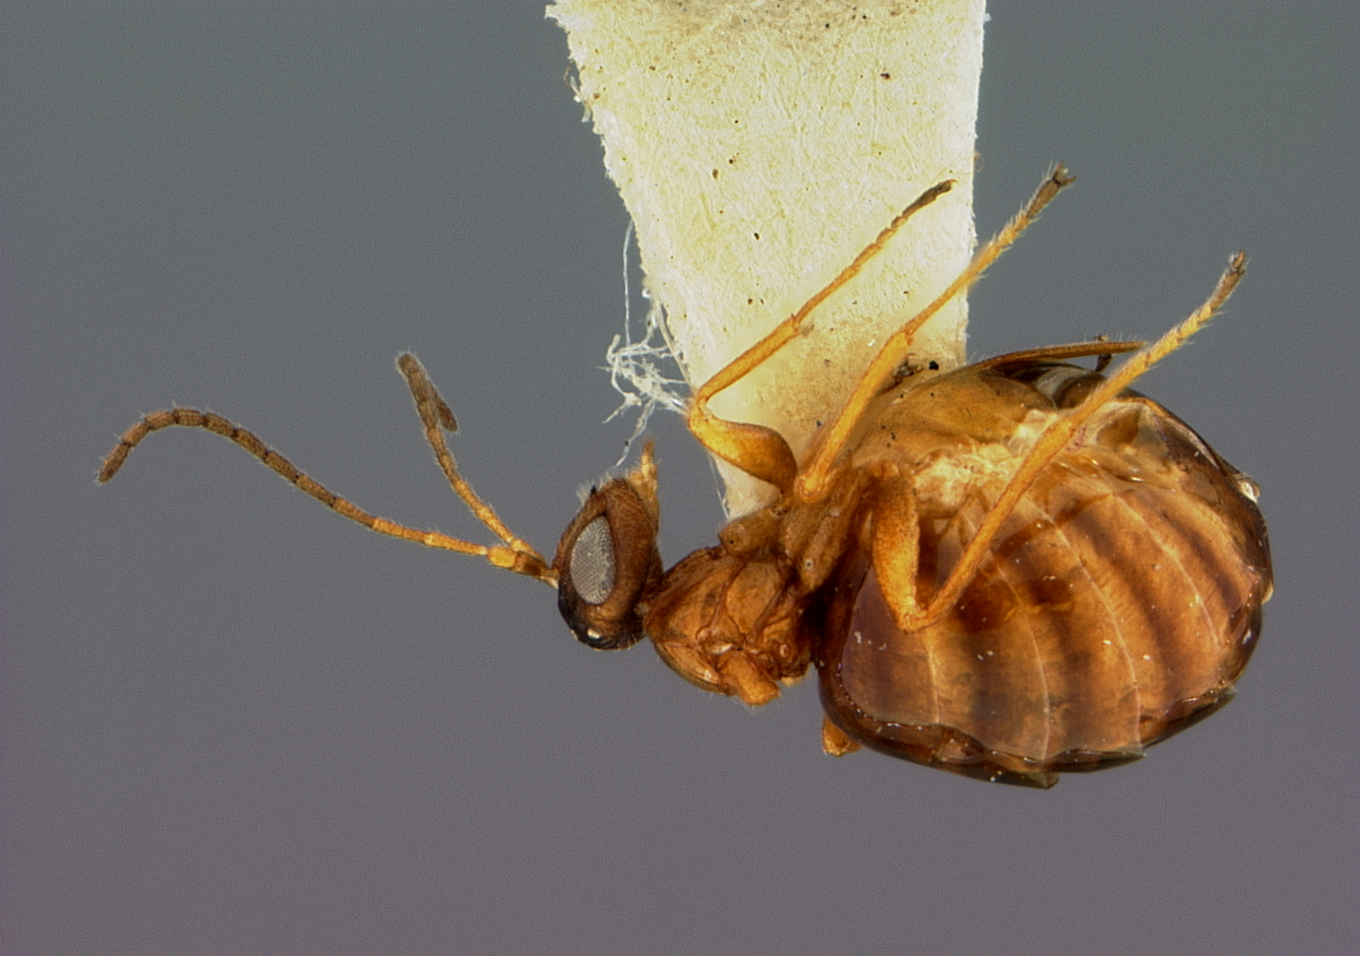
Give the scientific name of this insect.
Zopheroteras cuneatum
